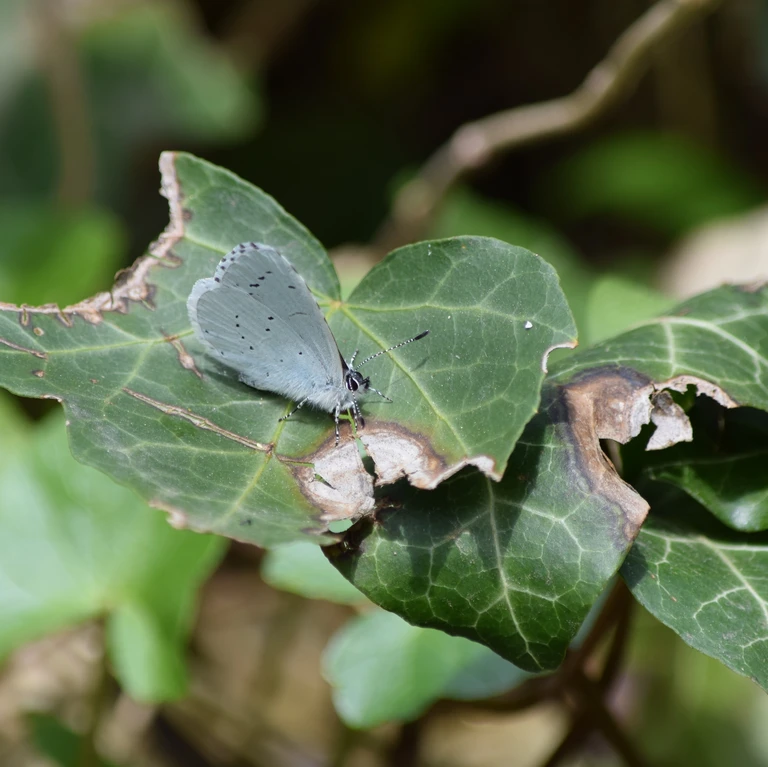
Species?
Celastrina argiolus
